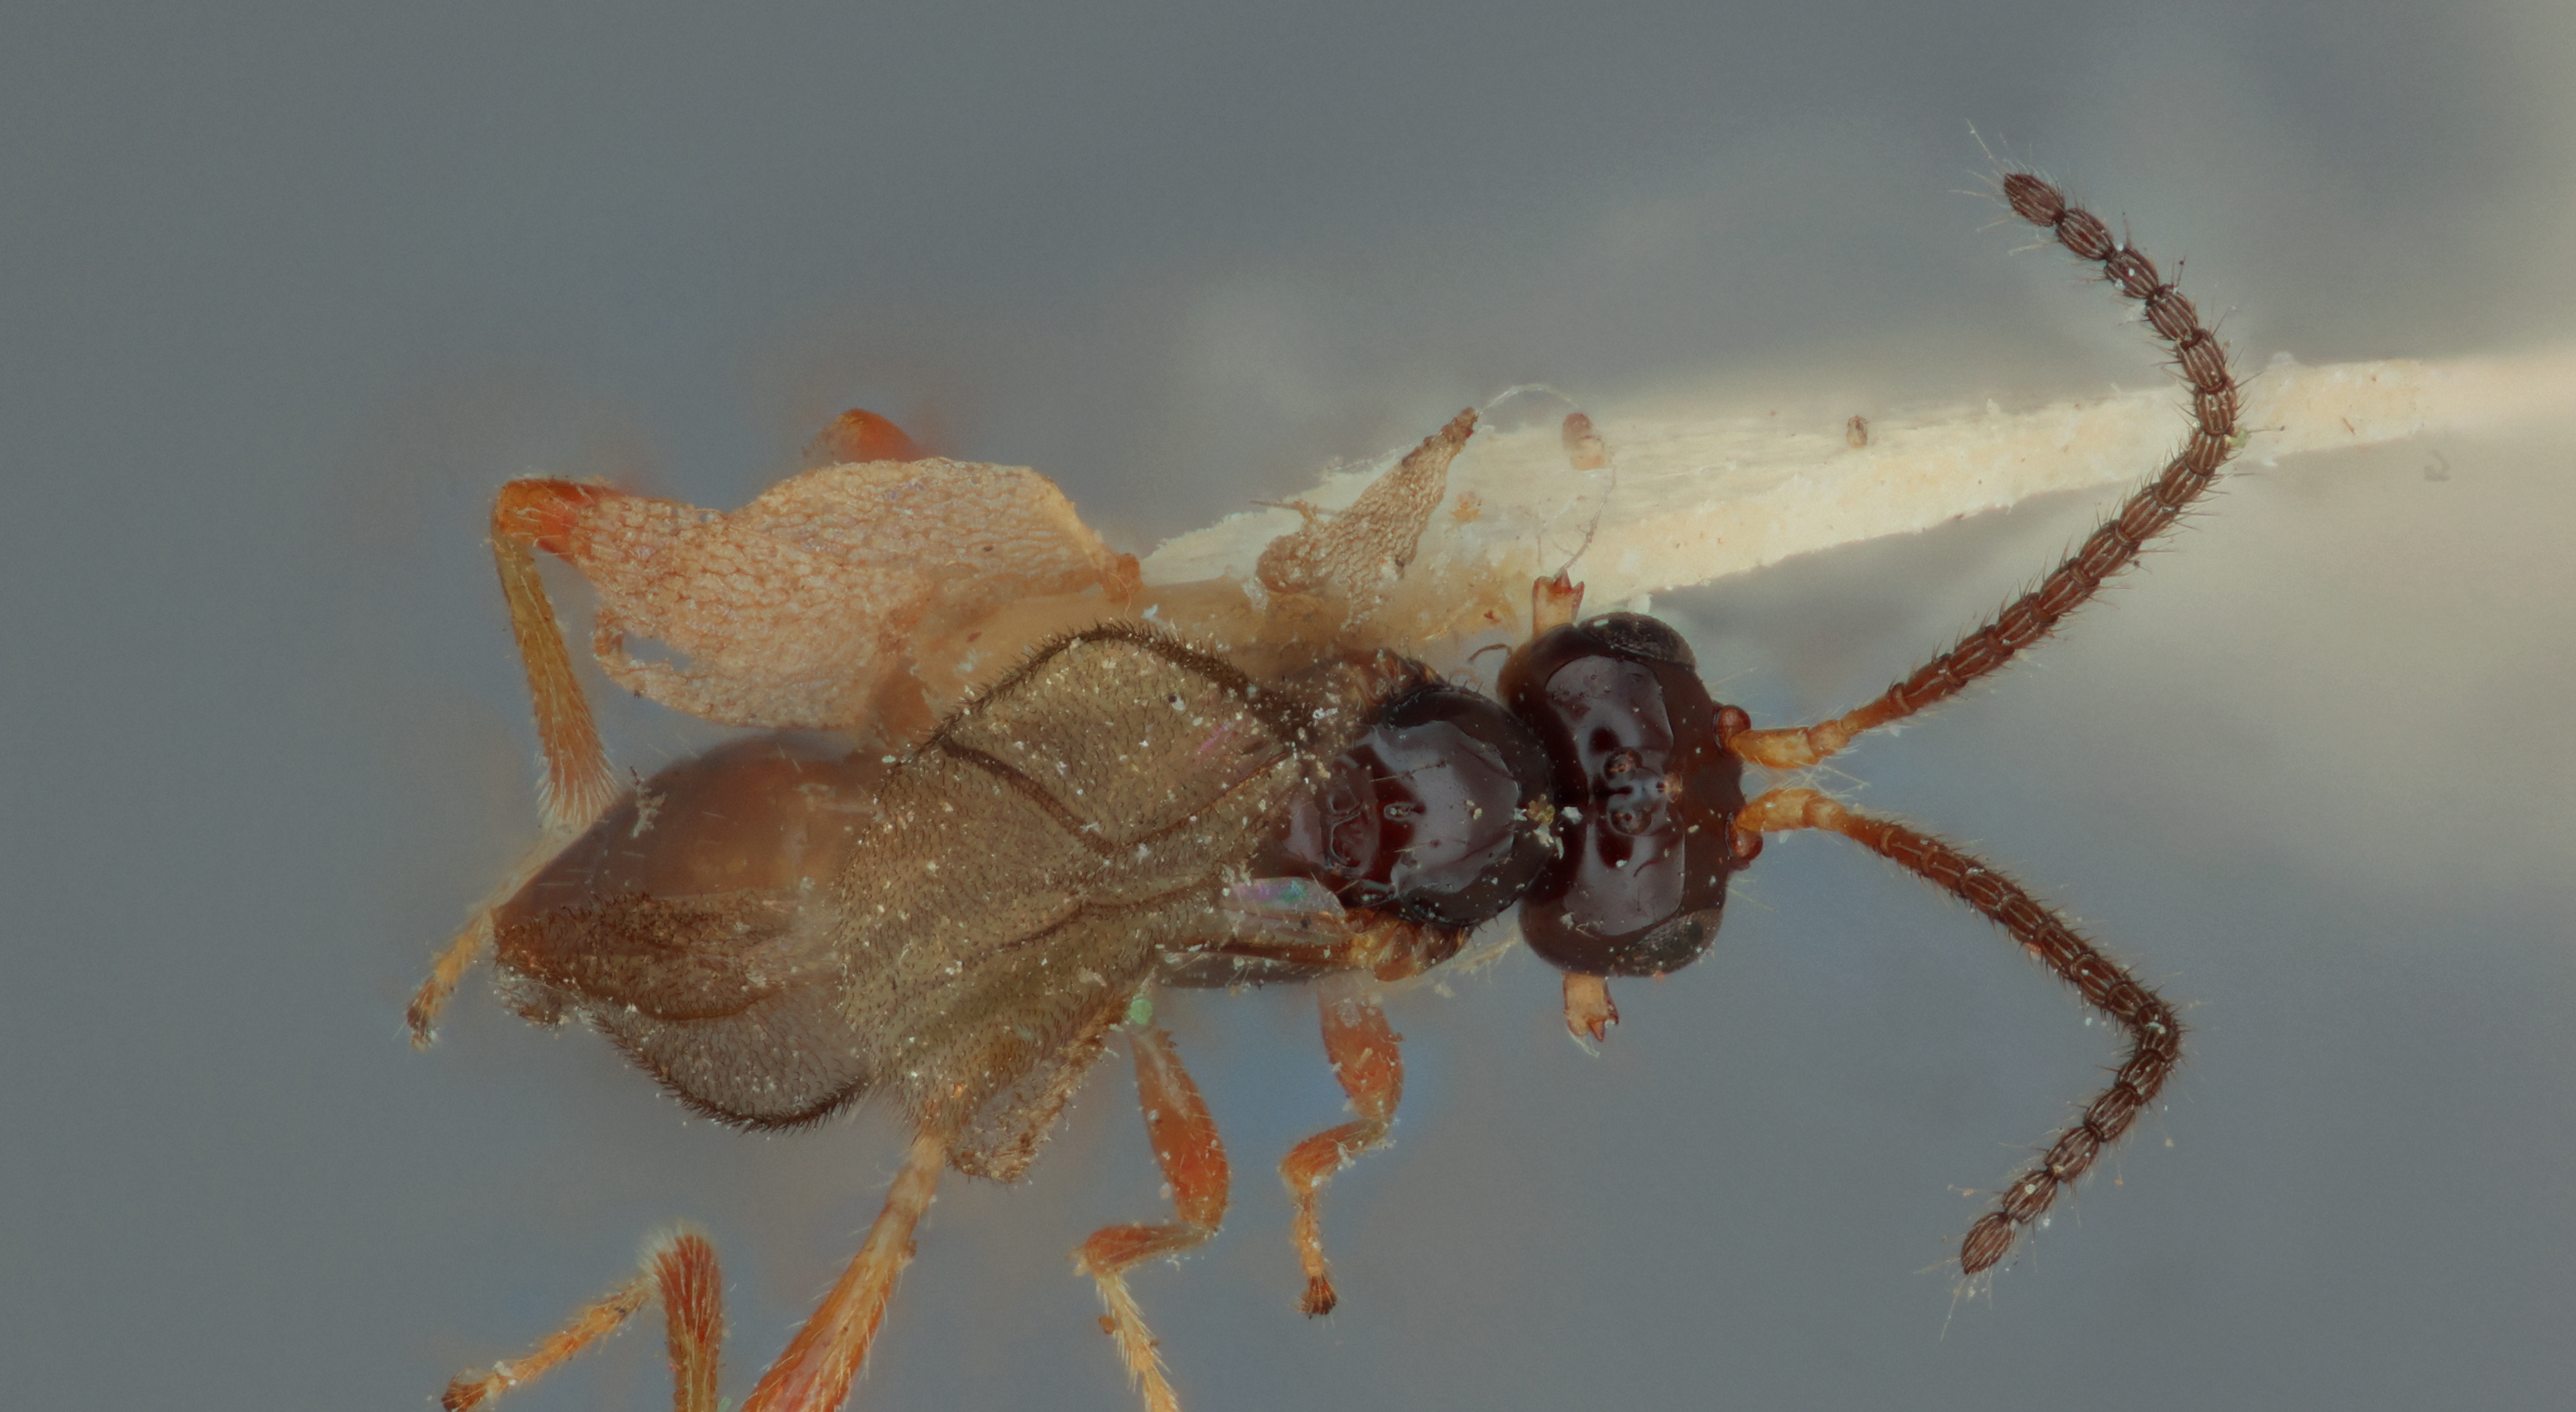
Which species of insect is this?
Synaldis spiraculosa
